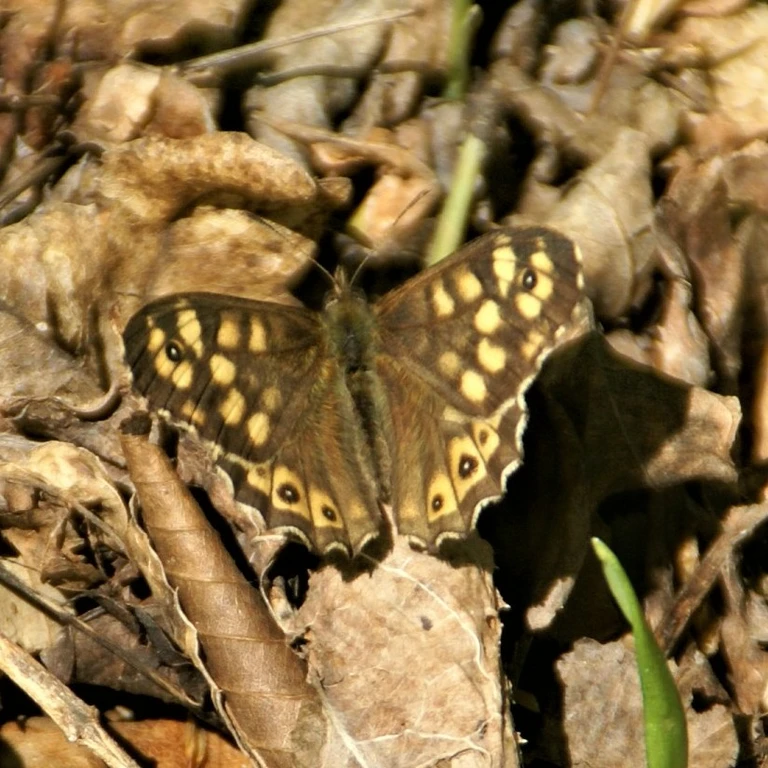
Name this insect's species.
Pararge aegeria
